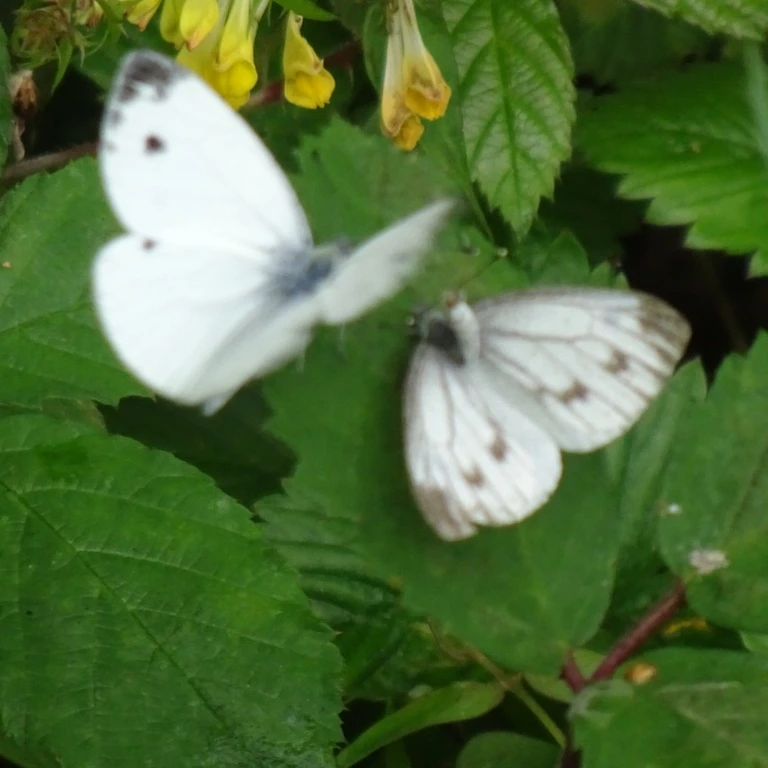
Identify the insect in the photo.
Pieris napi
